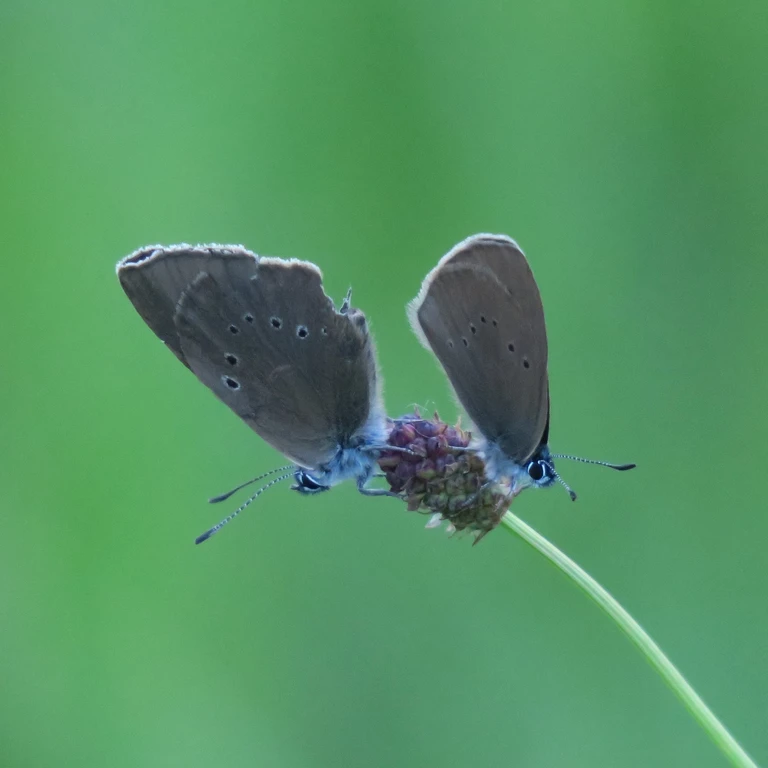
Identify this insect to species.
Phengaris nausithous (also Maculinea nausithous)
